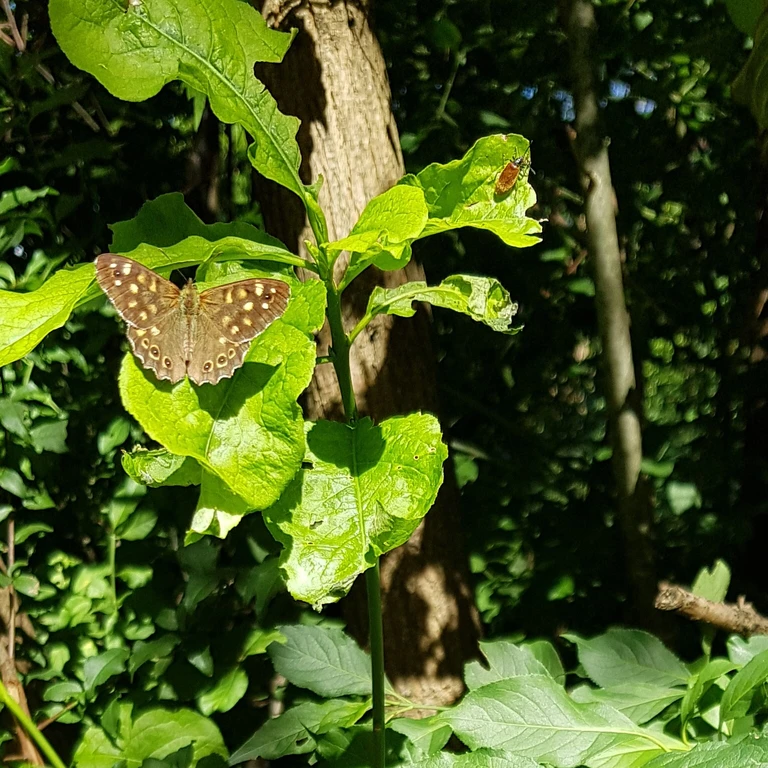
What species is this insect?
Pararge aegeria
